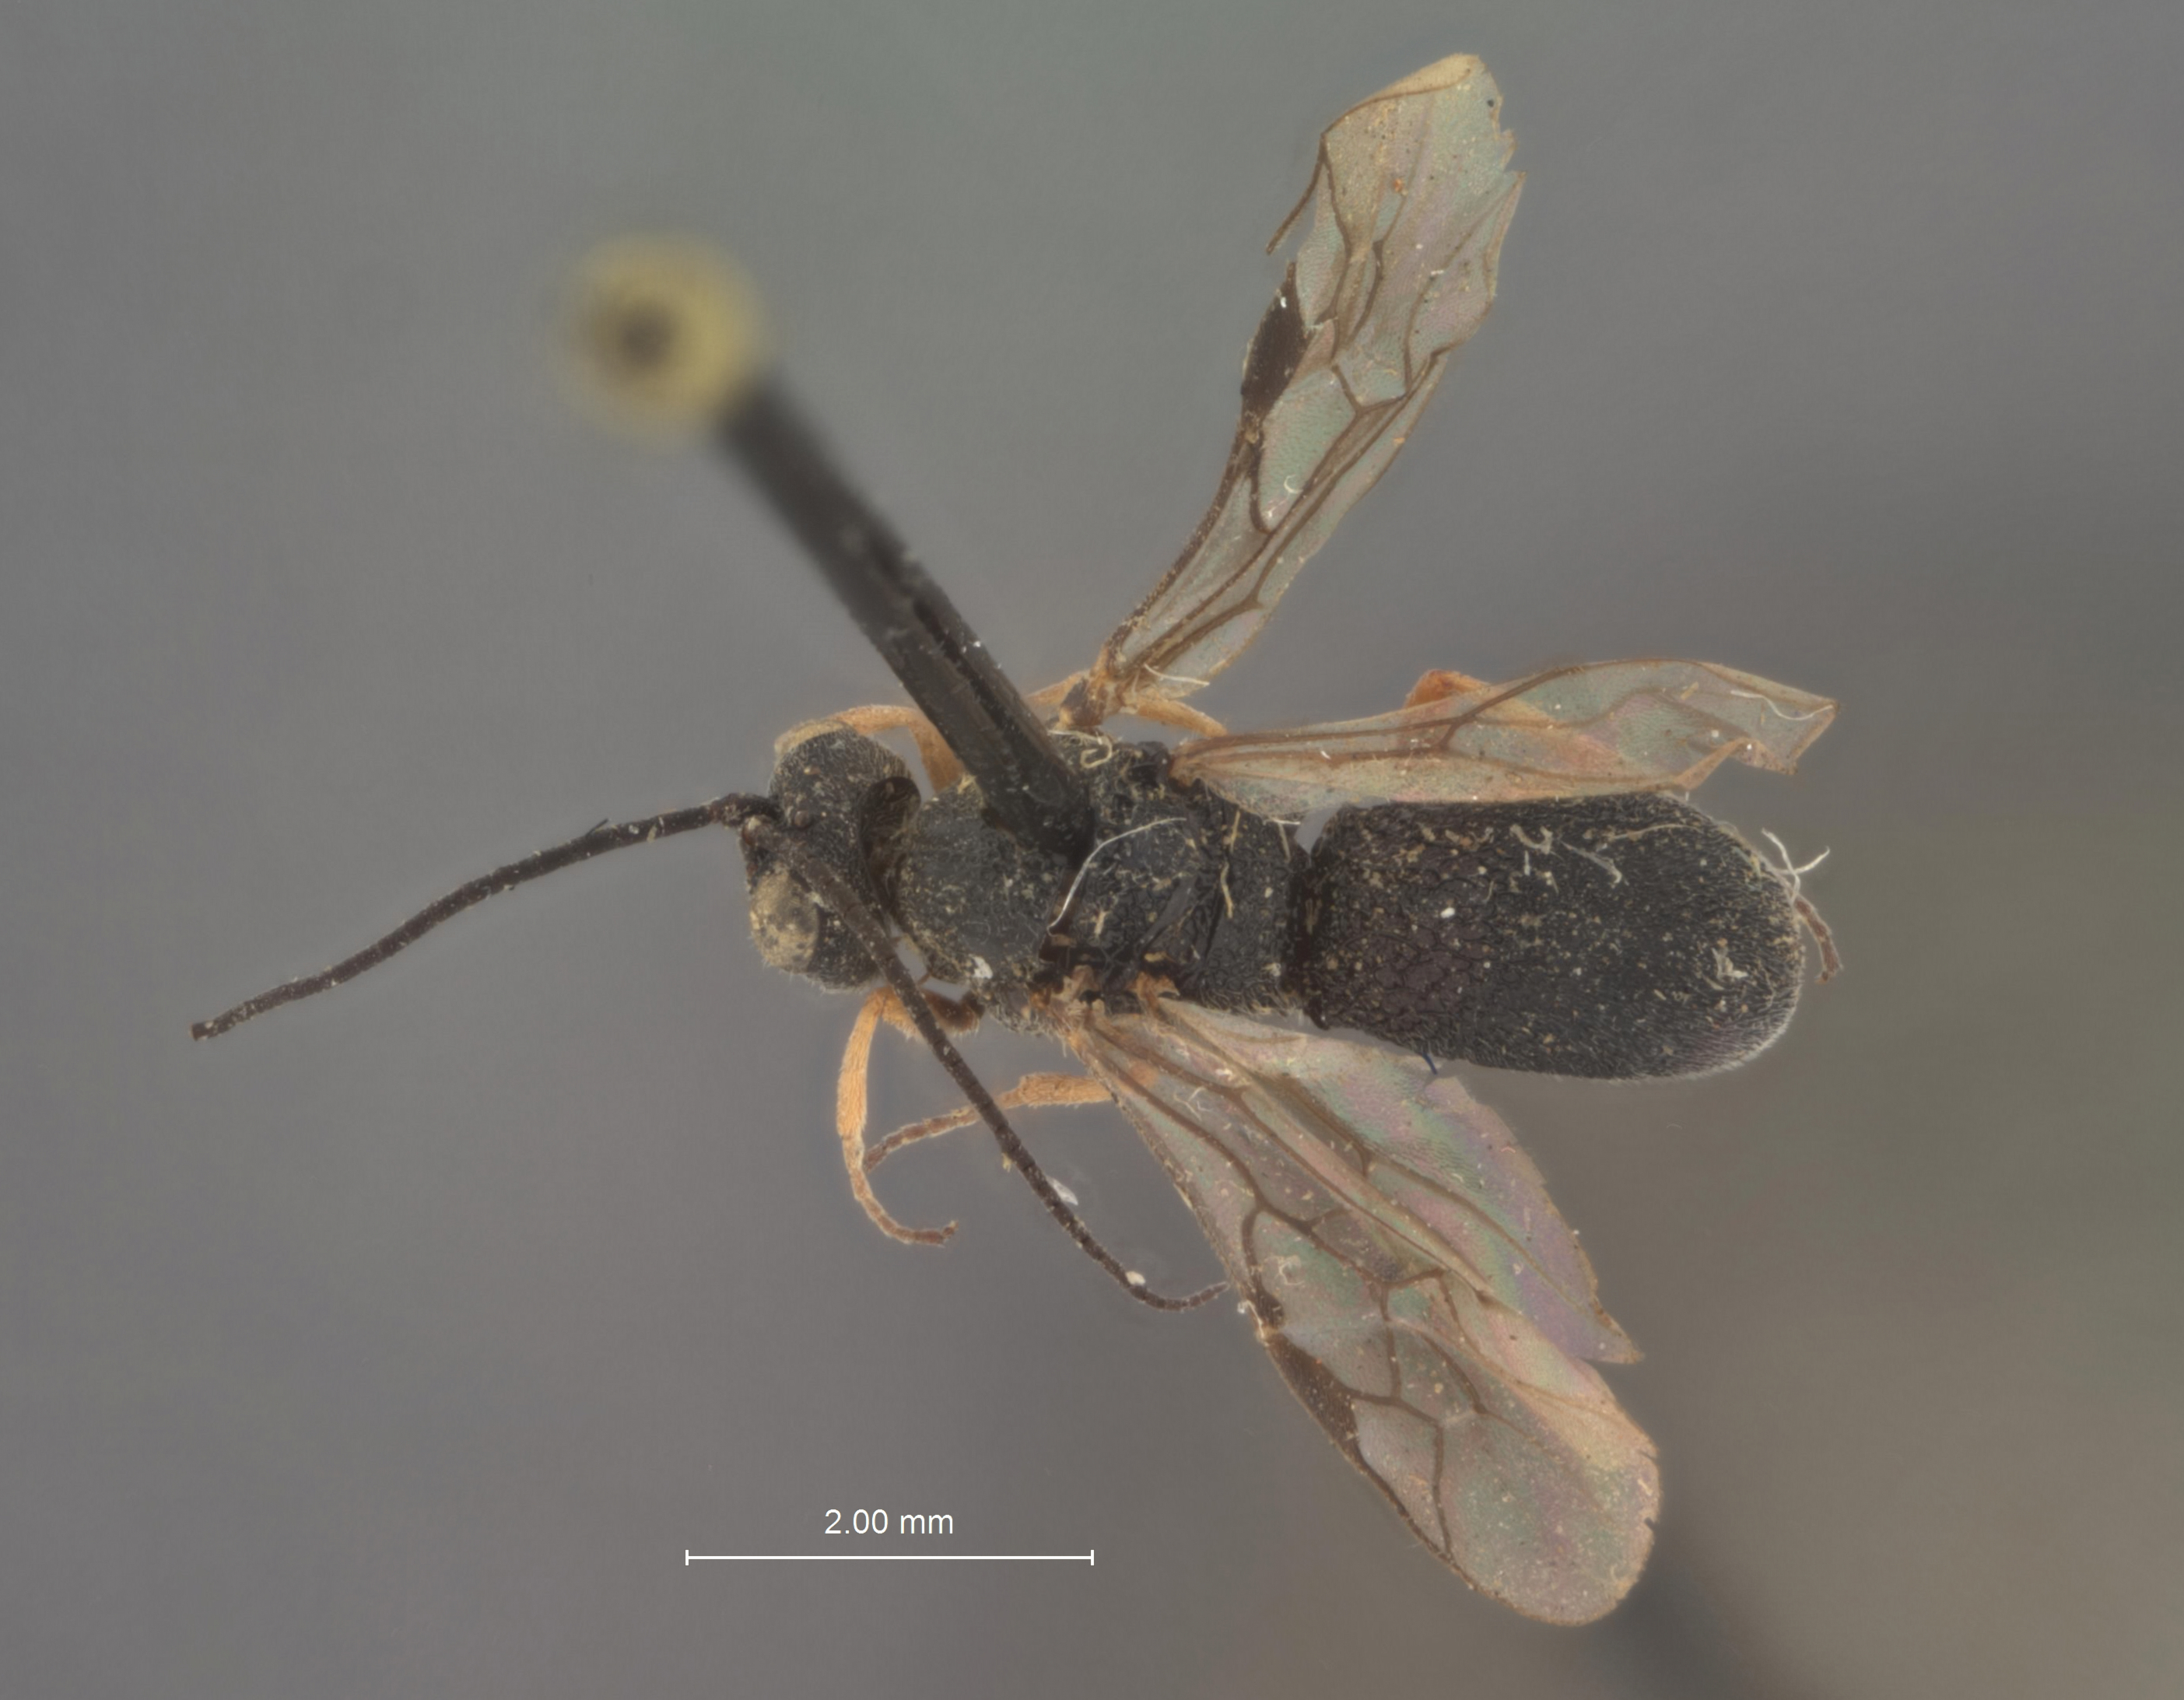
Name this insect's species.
Chelonus chilensis
